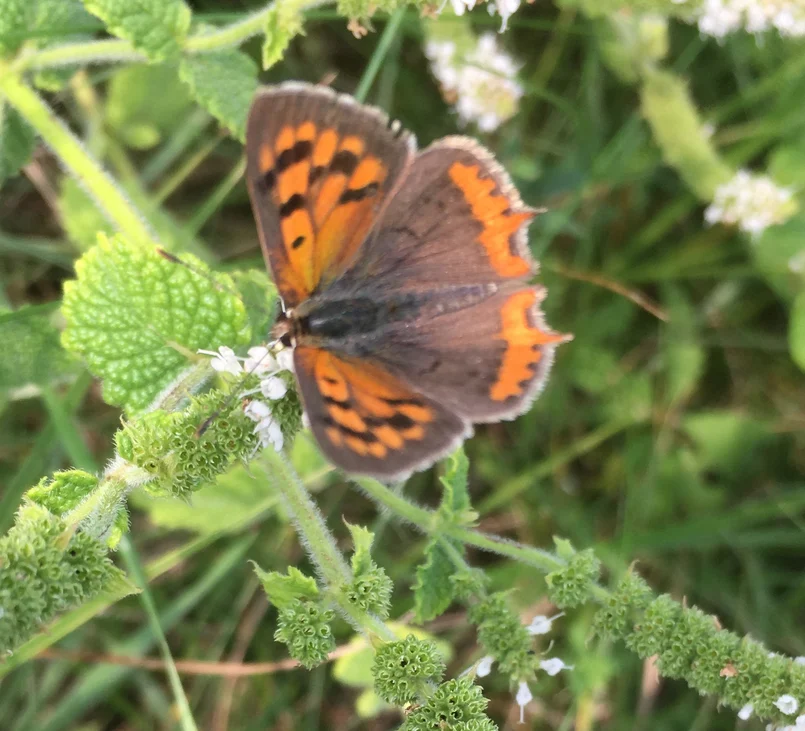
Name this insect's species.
Lycaena phlaeas
